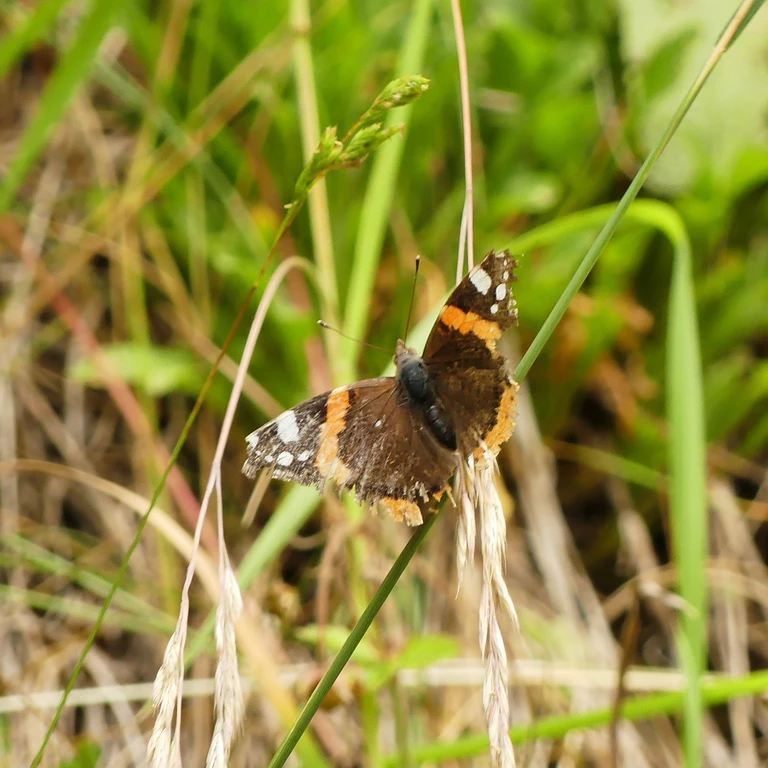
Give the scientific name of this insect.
Vanessa atalanta
